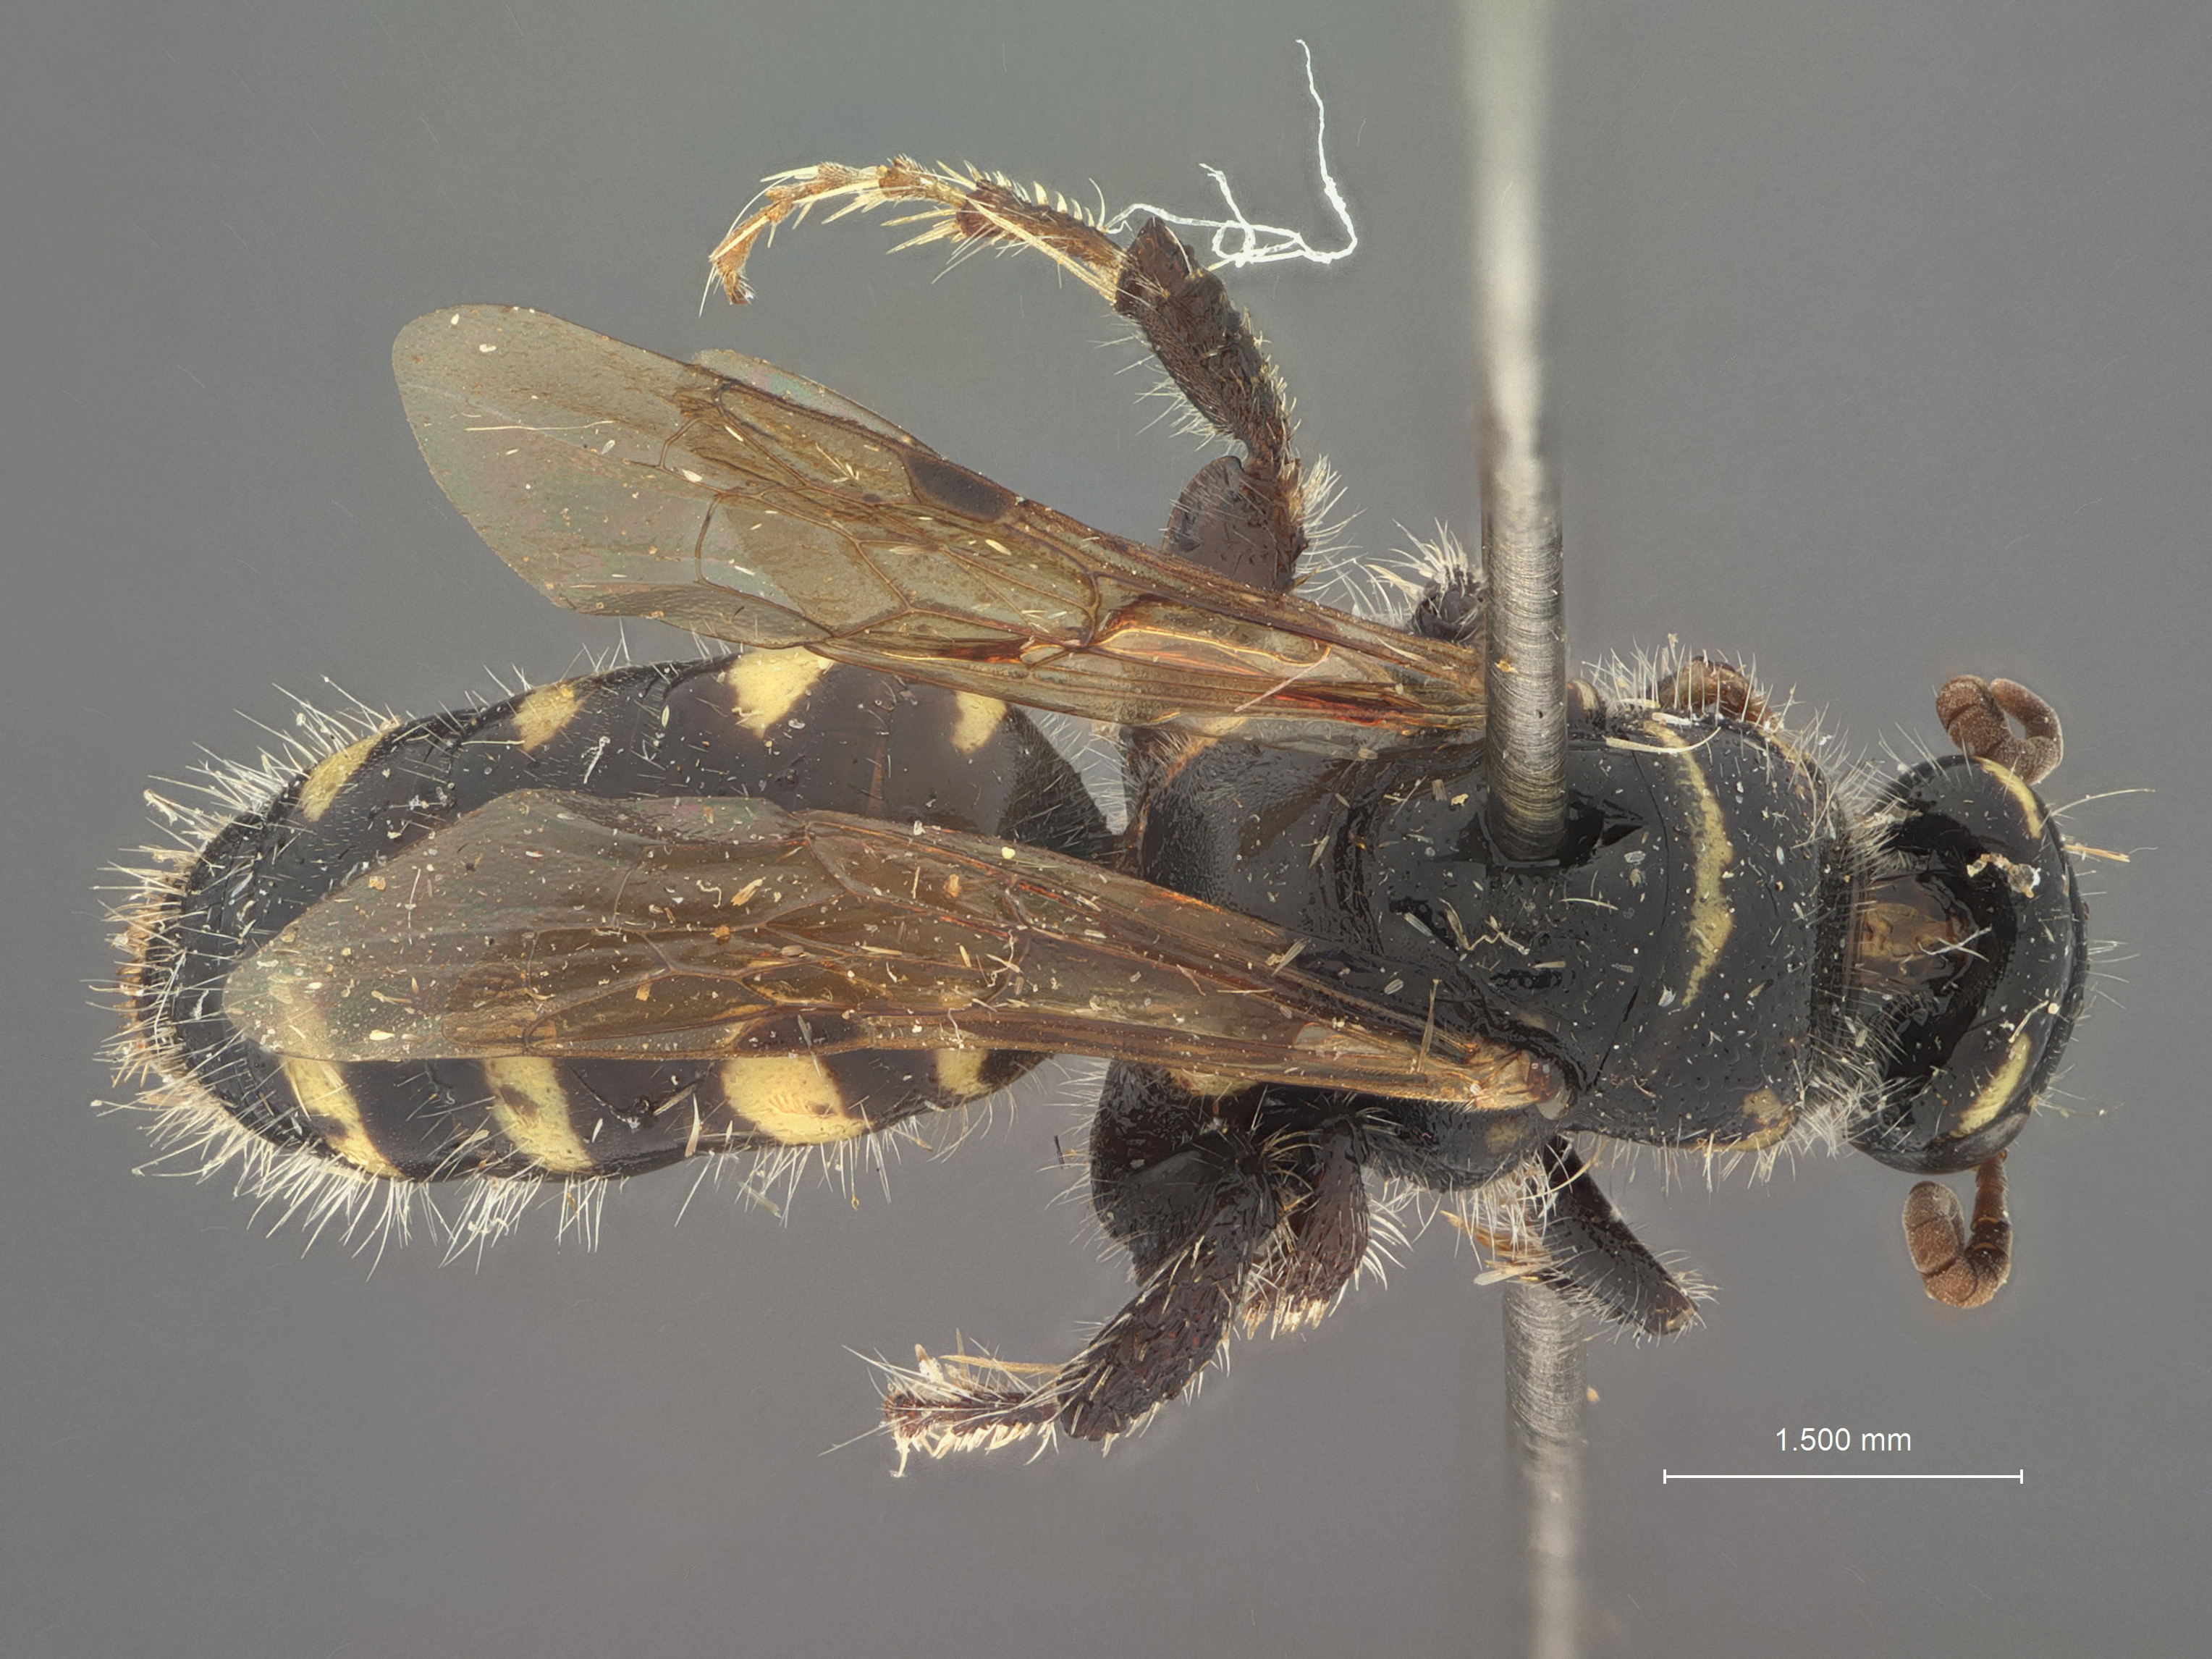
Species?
Anthobosca ceylonica
